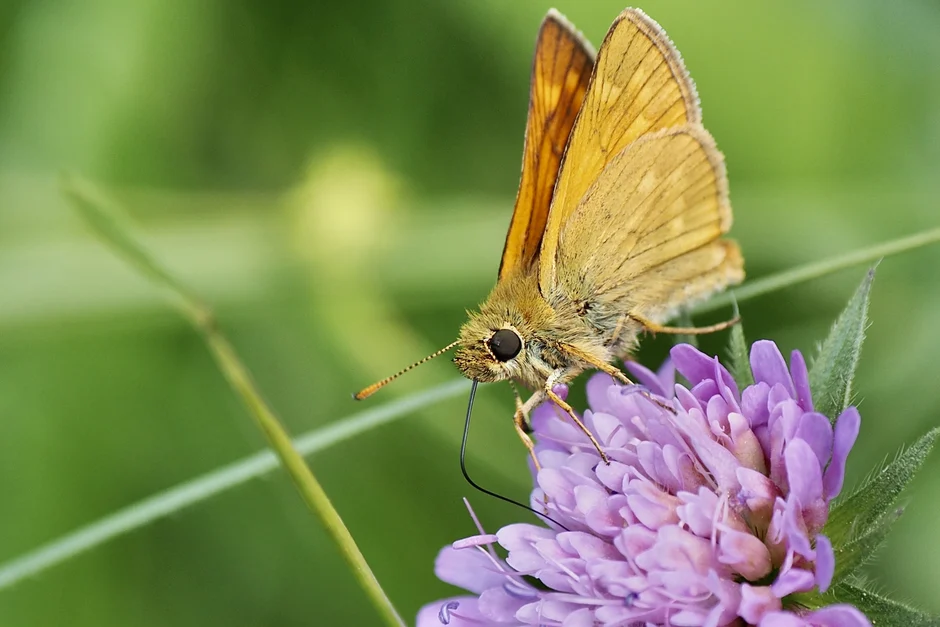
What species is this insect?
Ochlodes sylvanus (also Ochlodes venata)
